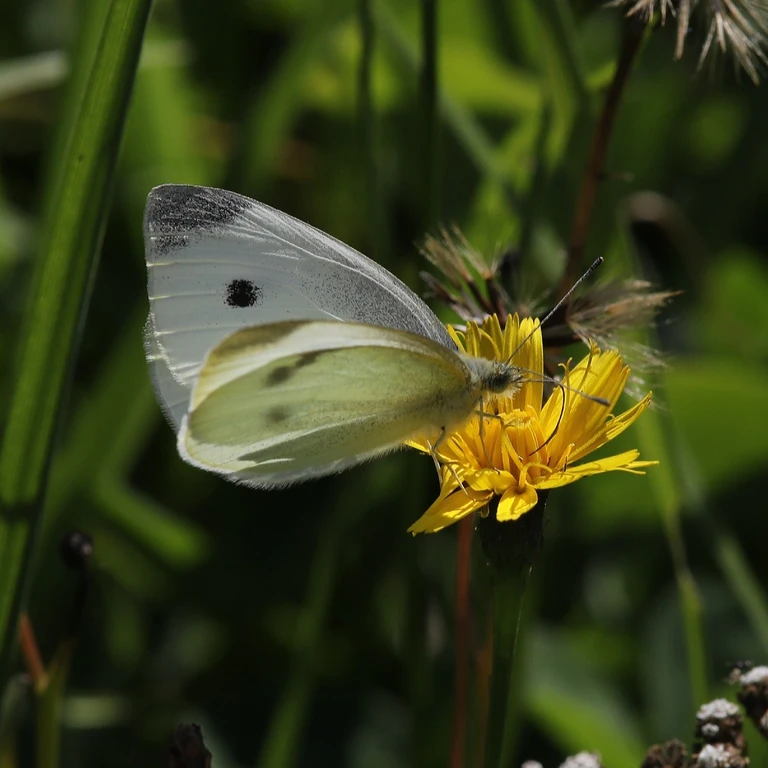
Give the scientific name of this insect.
Pieris rapae
